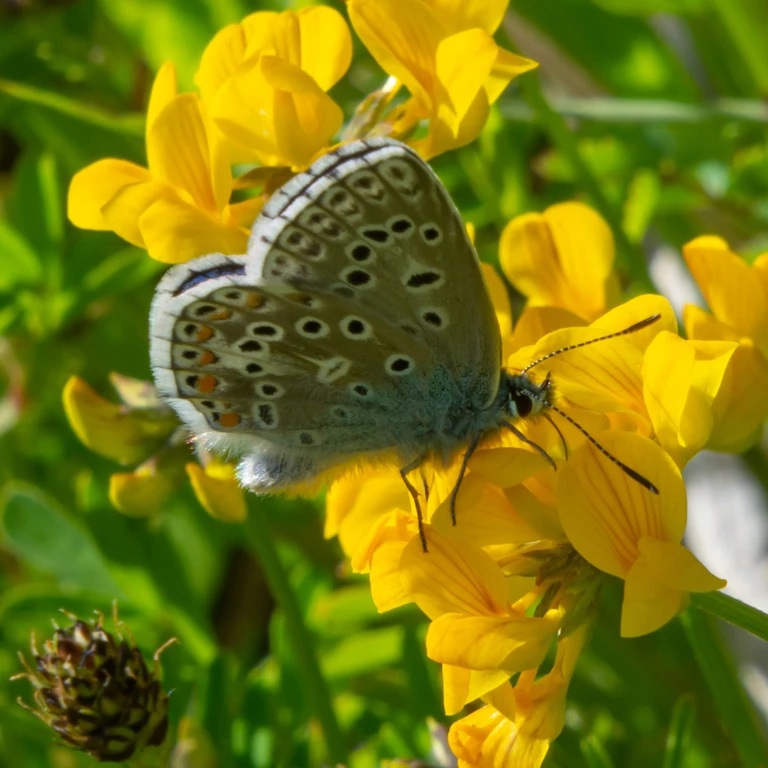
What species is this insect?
Lysandra bellargus
